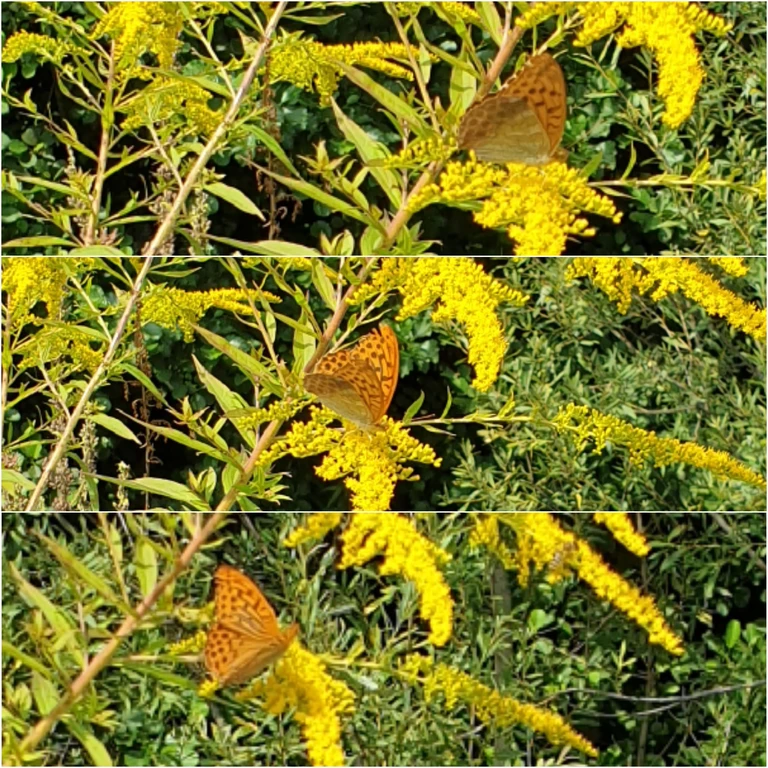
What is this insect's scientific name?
Argynnis paphia
